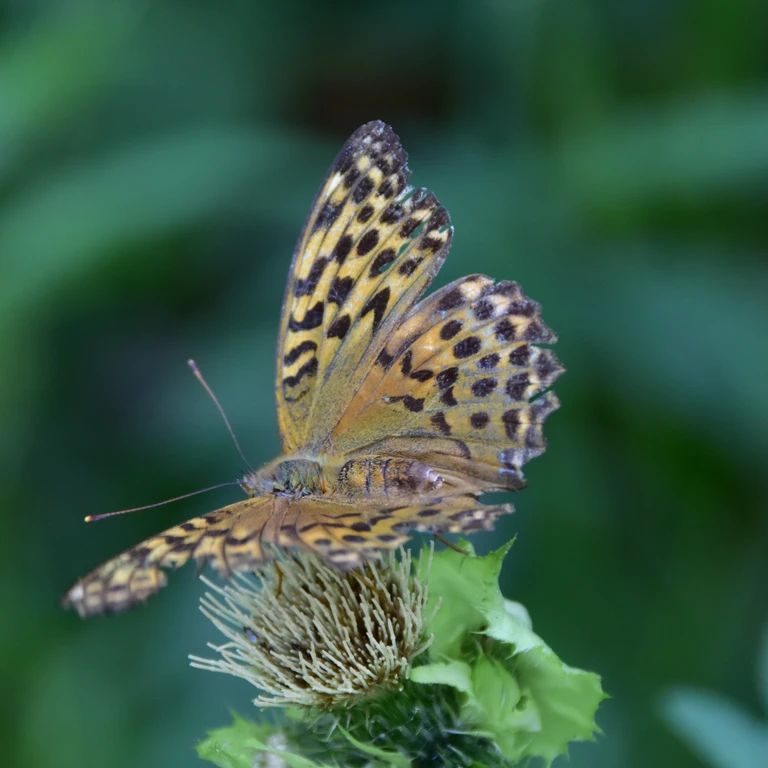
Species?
Argynnis paphia
